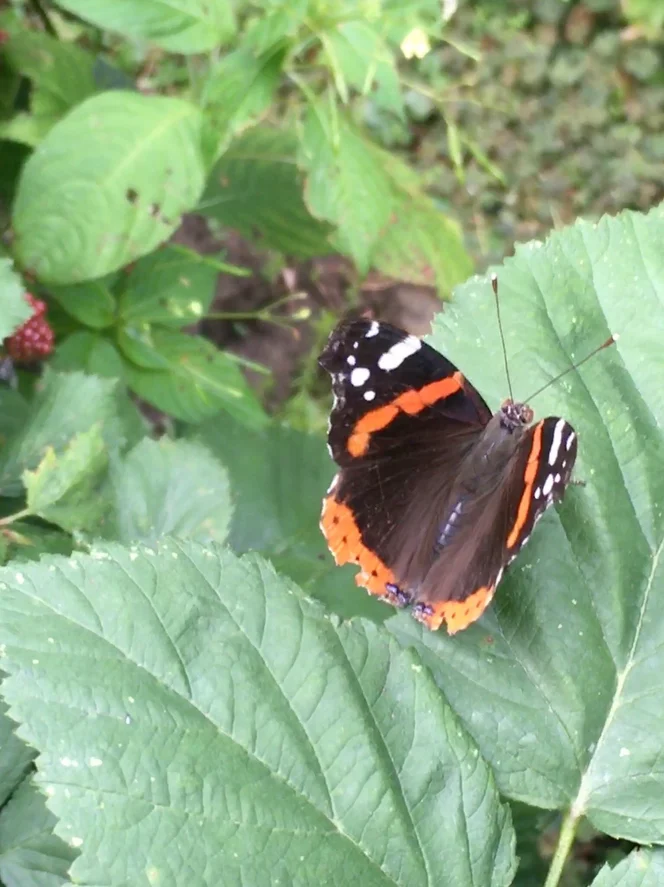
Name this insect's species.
Vanessa atalanta
